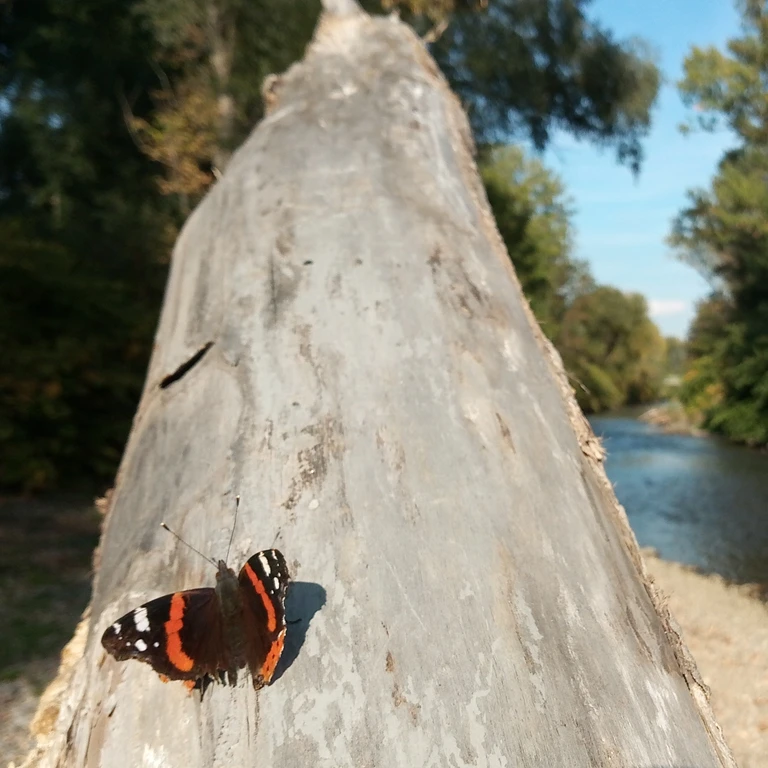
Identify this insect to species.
Vanessa atalanta
